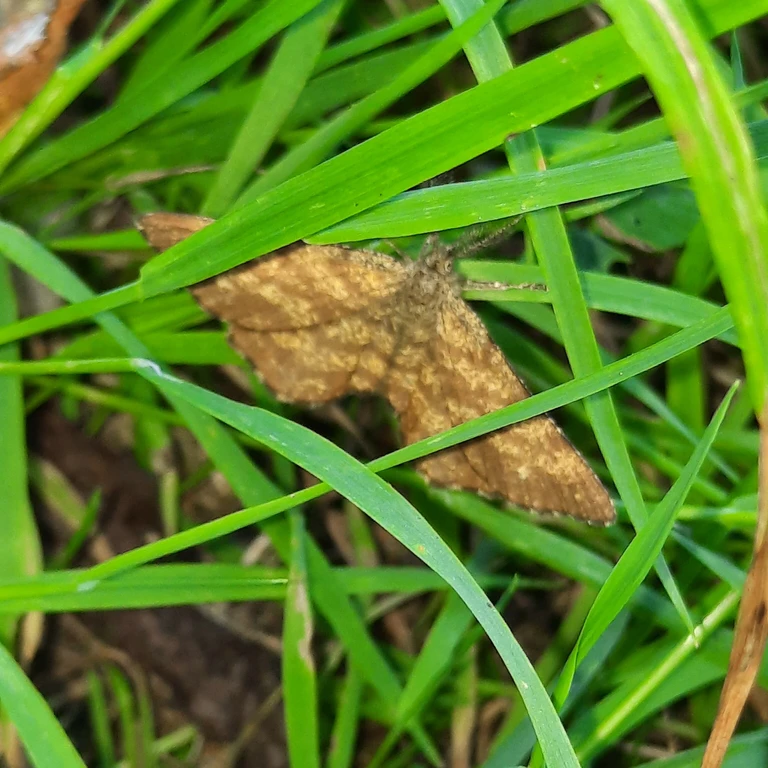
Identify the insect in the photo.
Ematurga atomaria
